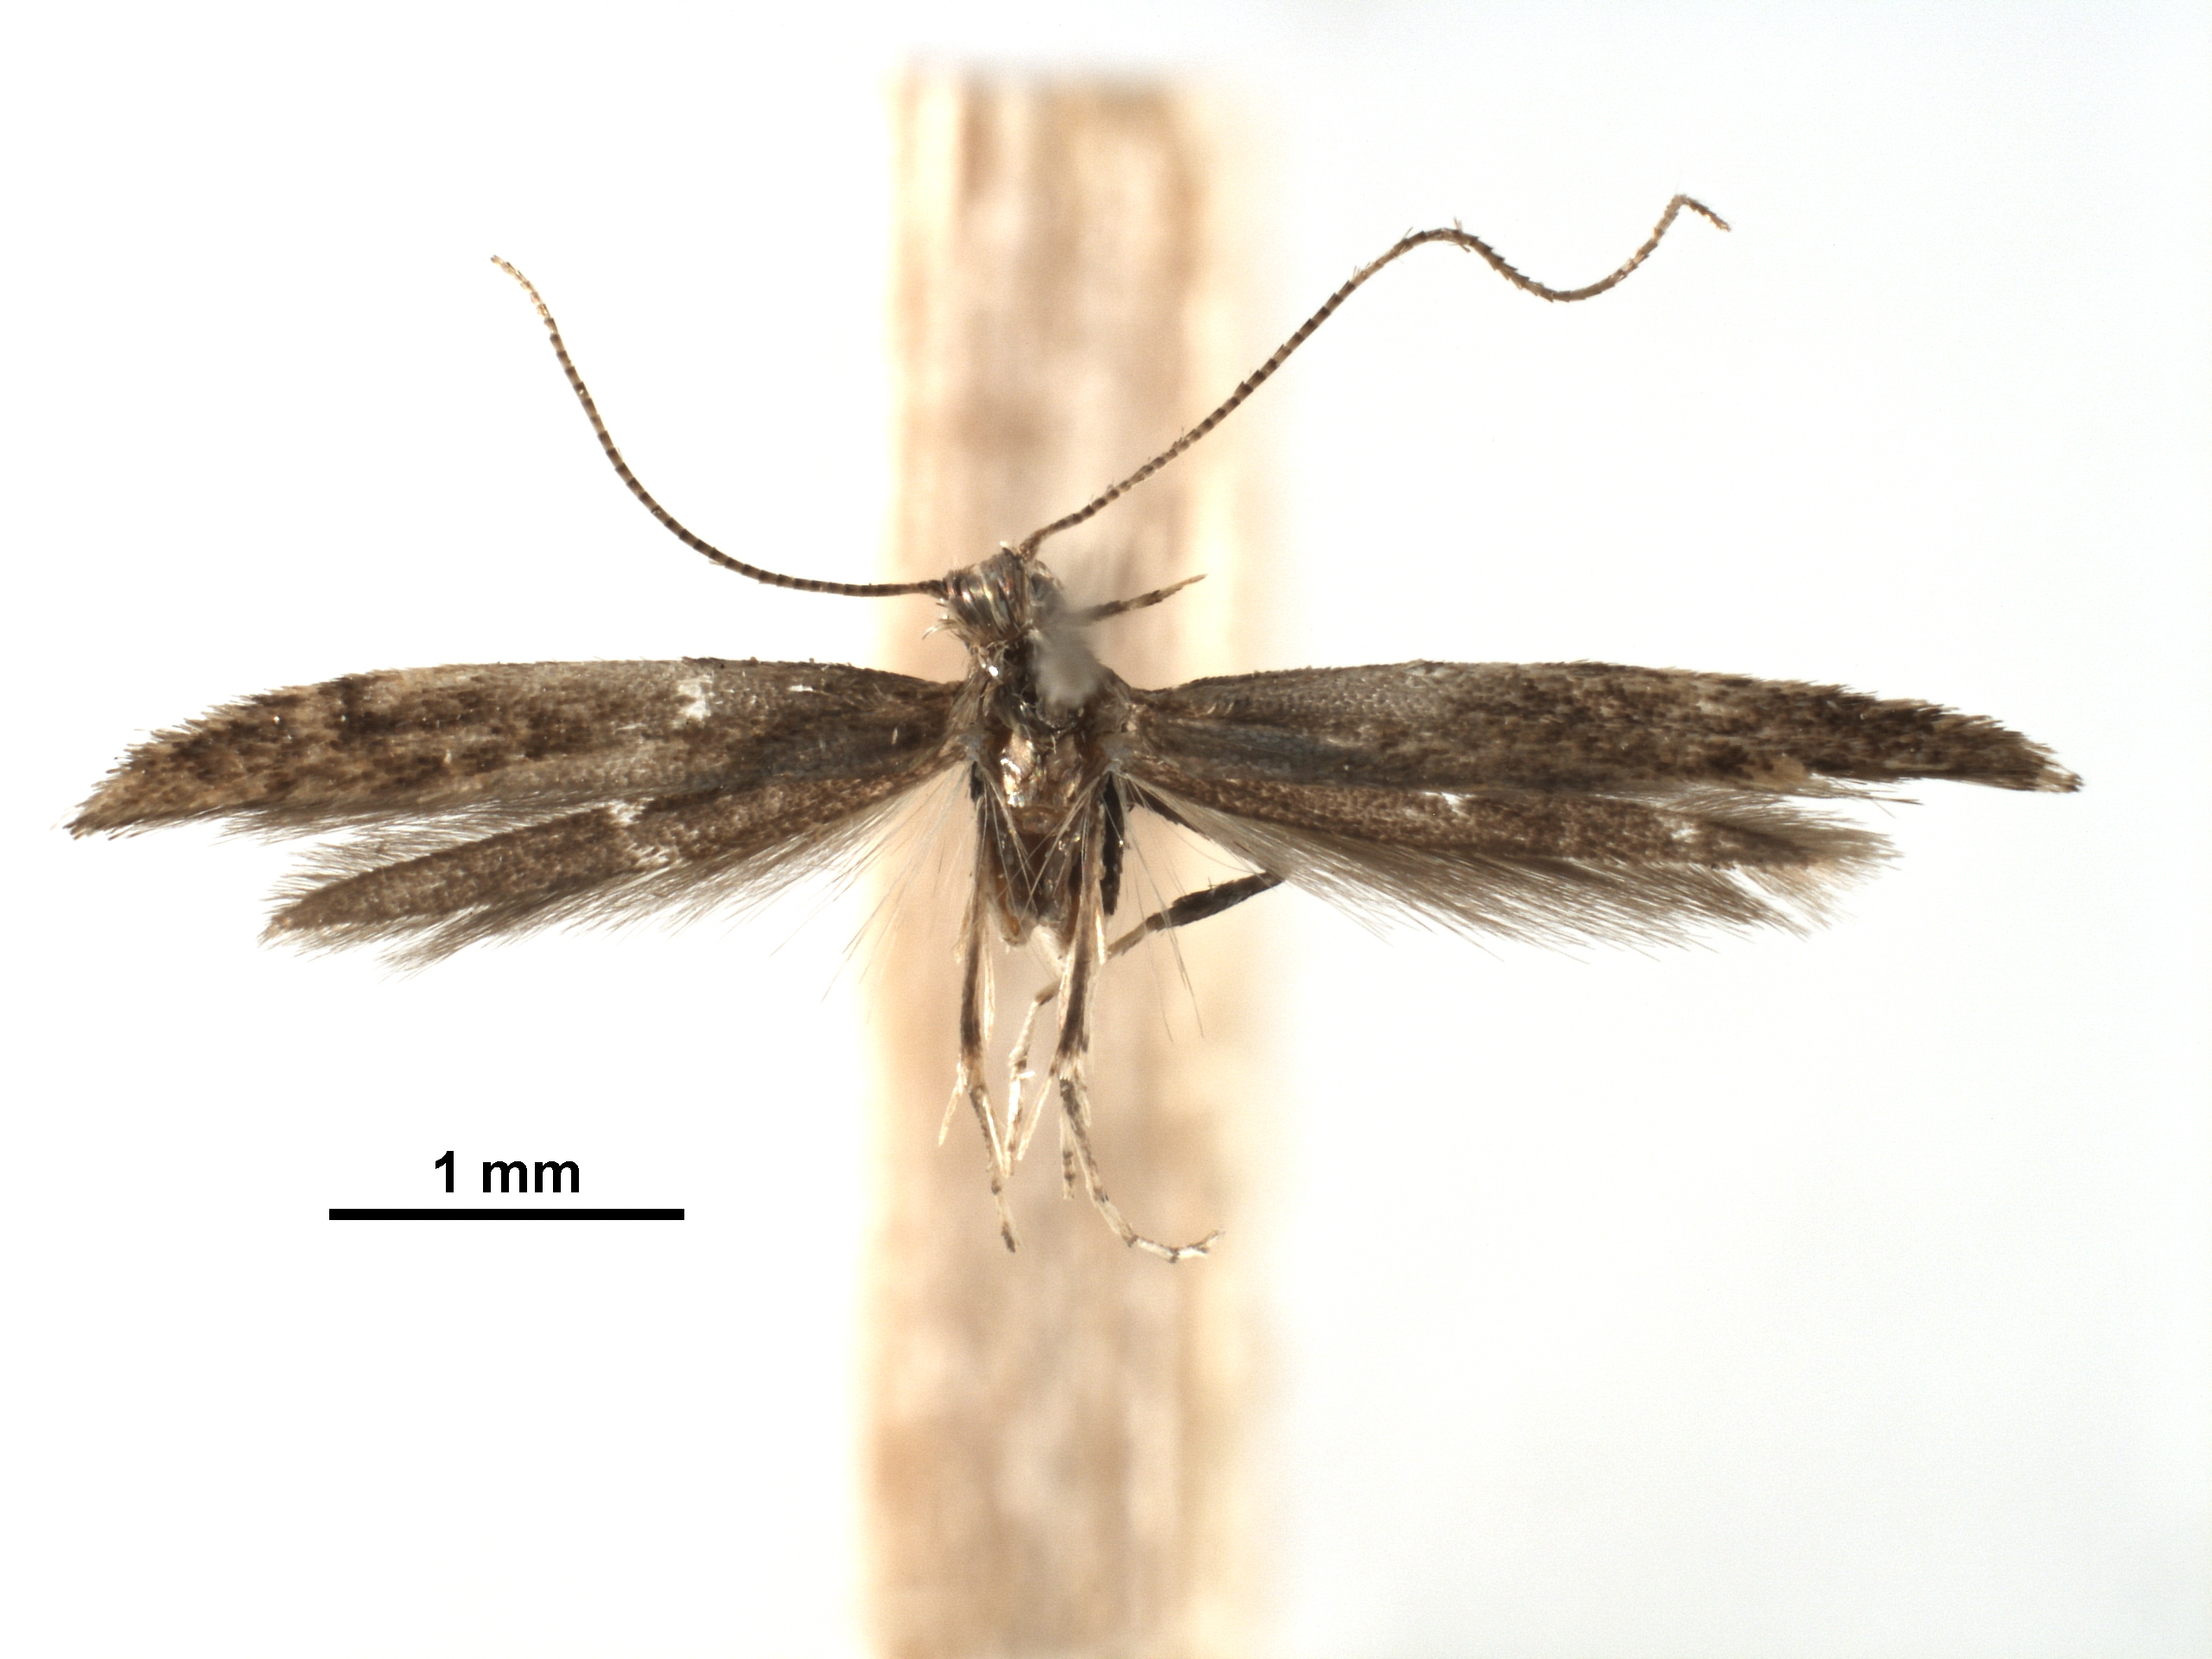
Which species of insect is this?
Caloptilia flavimaculella
